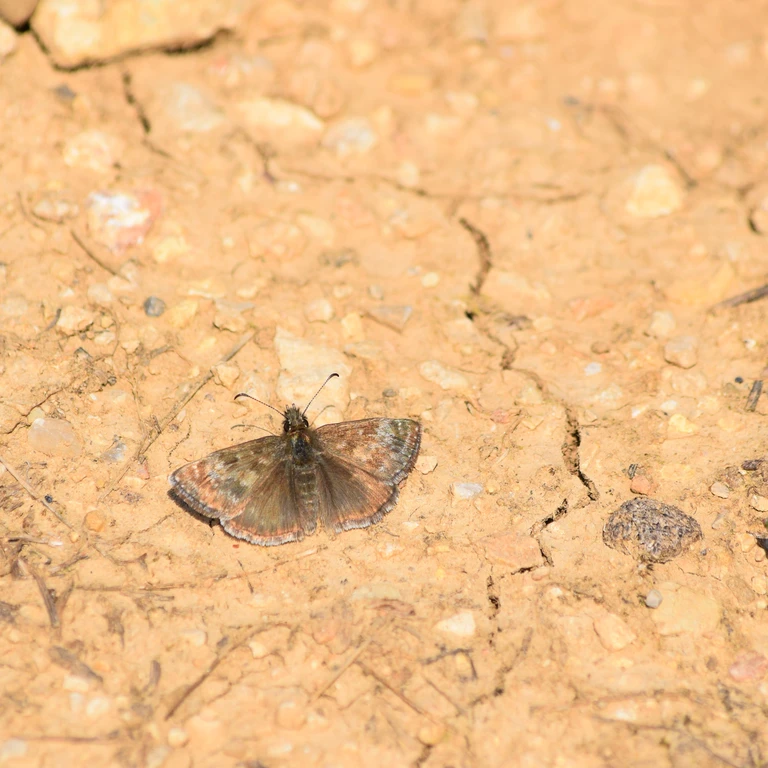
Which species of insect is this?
Erynnis tages
